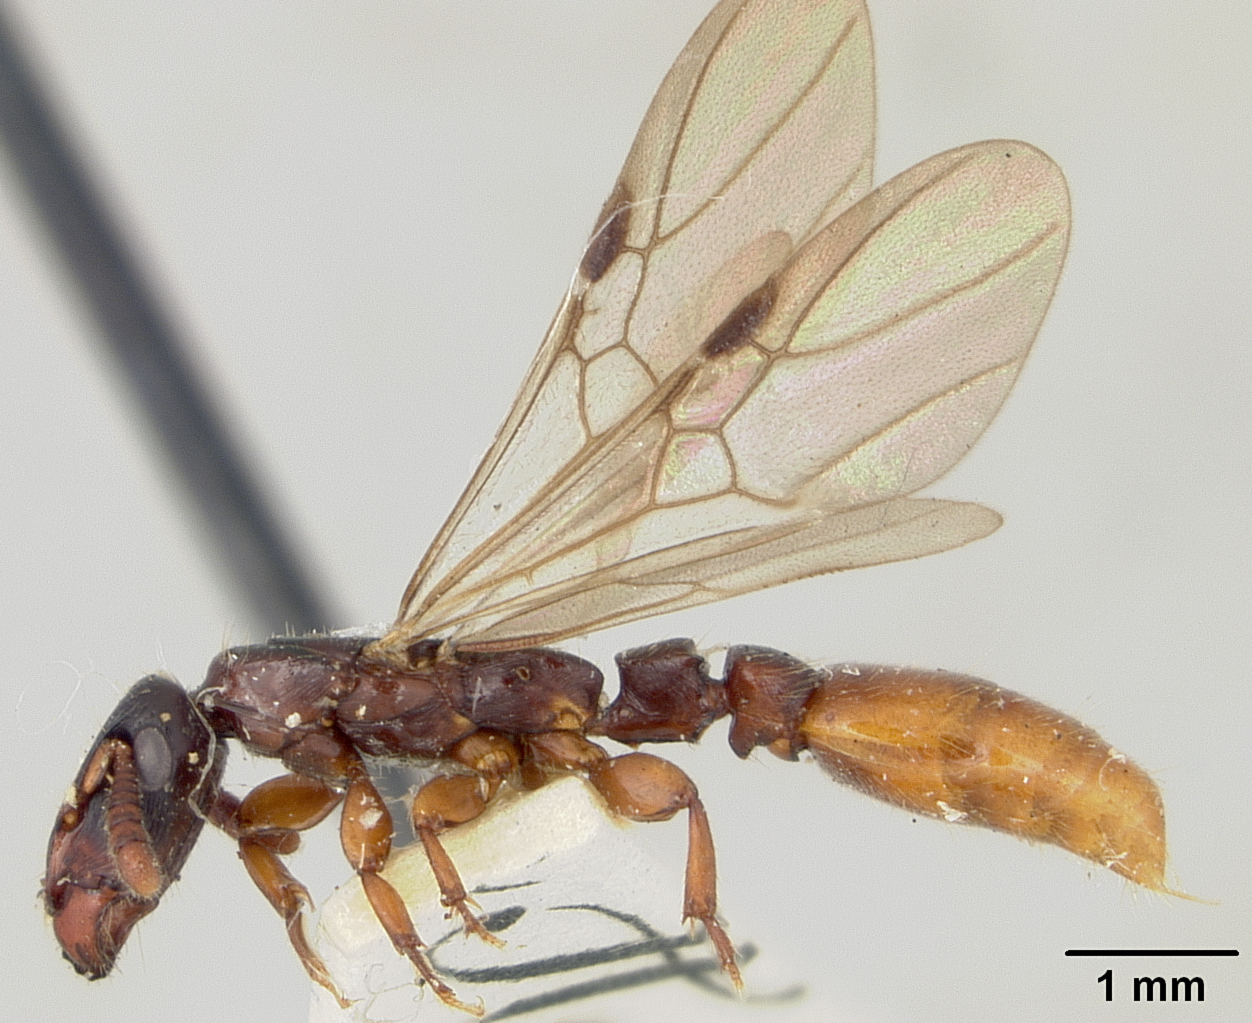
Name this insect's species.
Metapone leae
